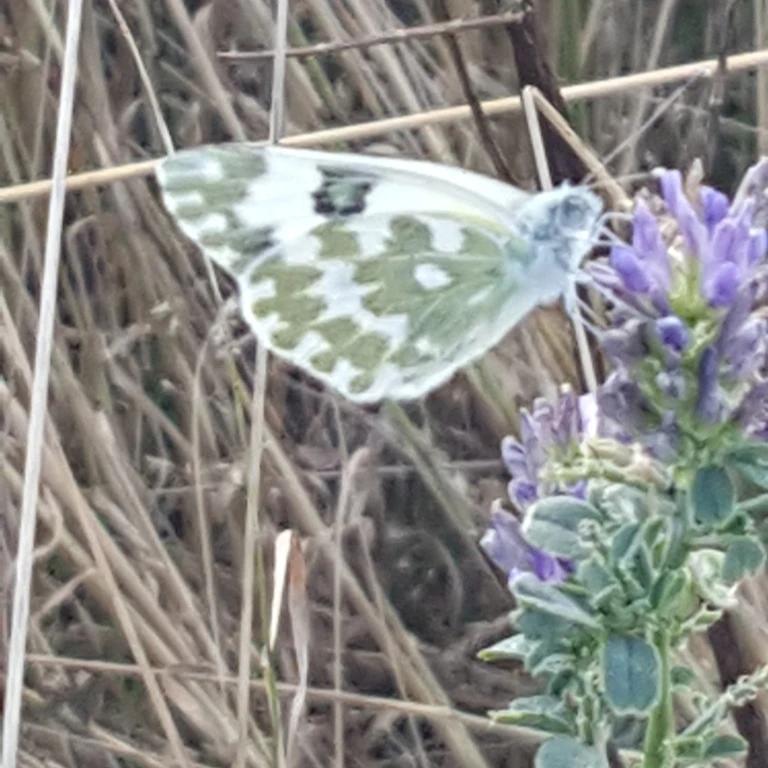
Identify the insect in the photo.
Pontia edusa
